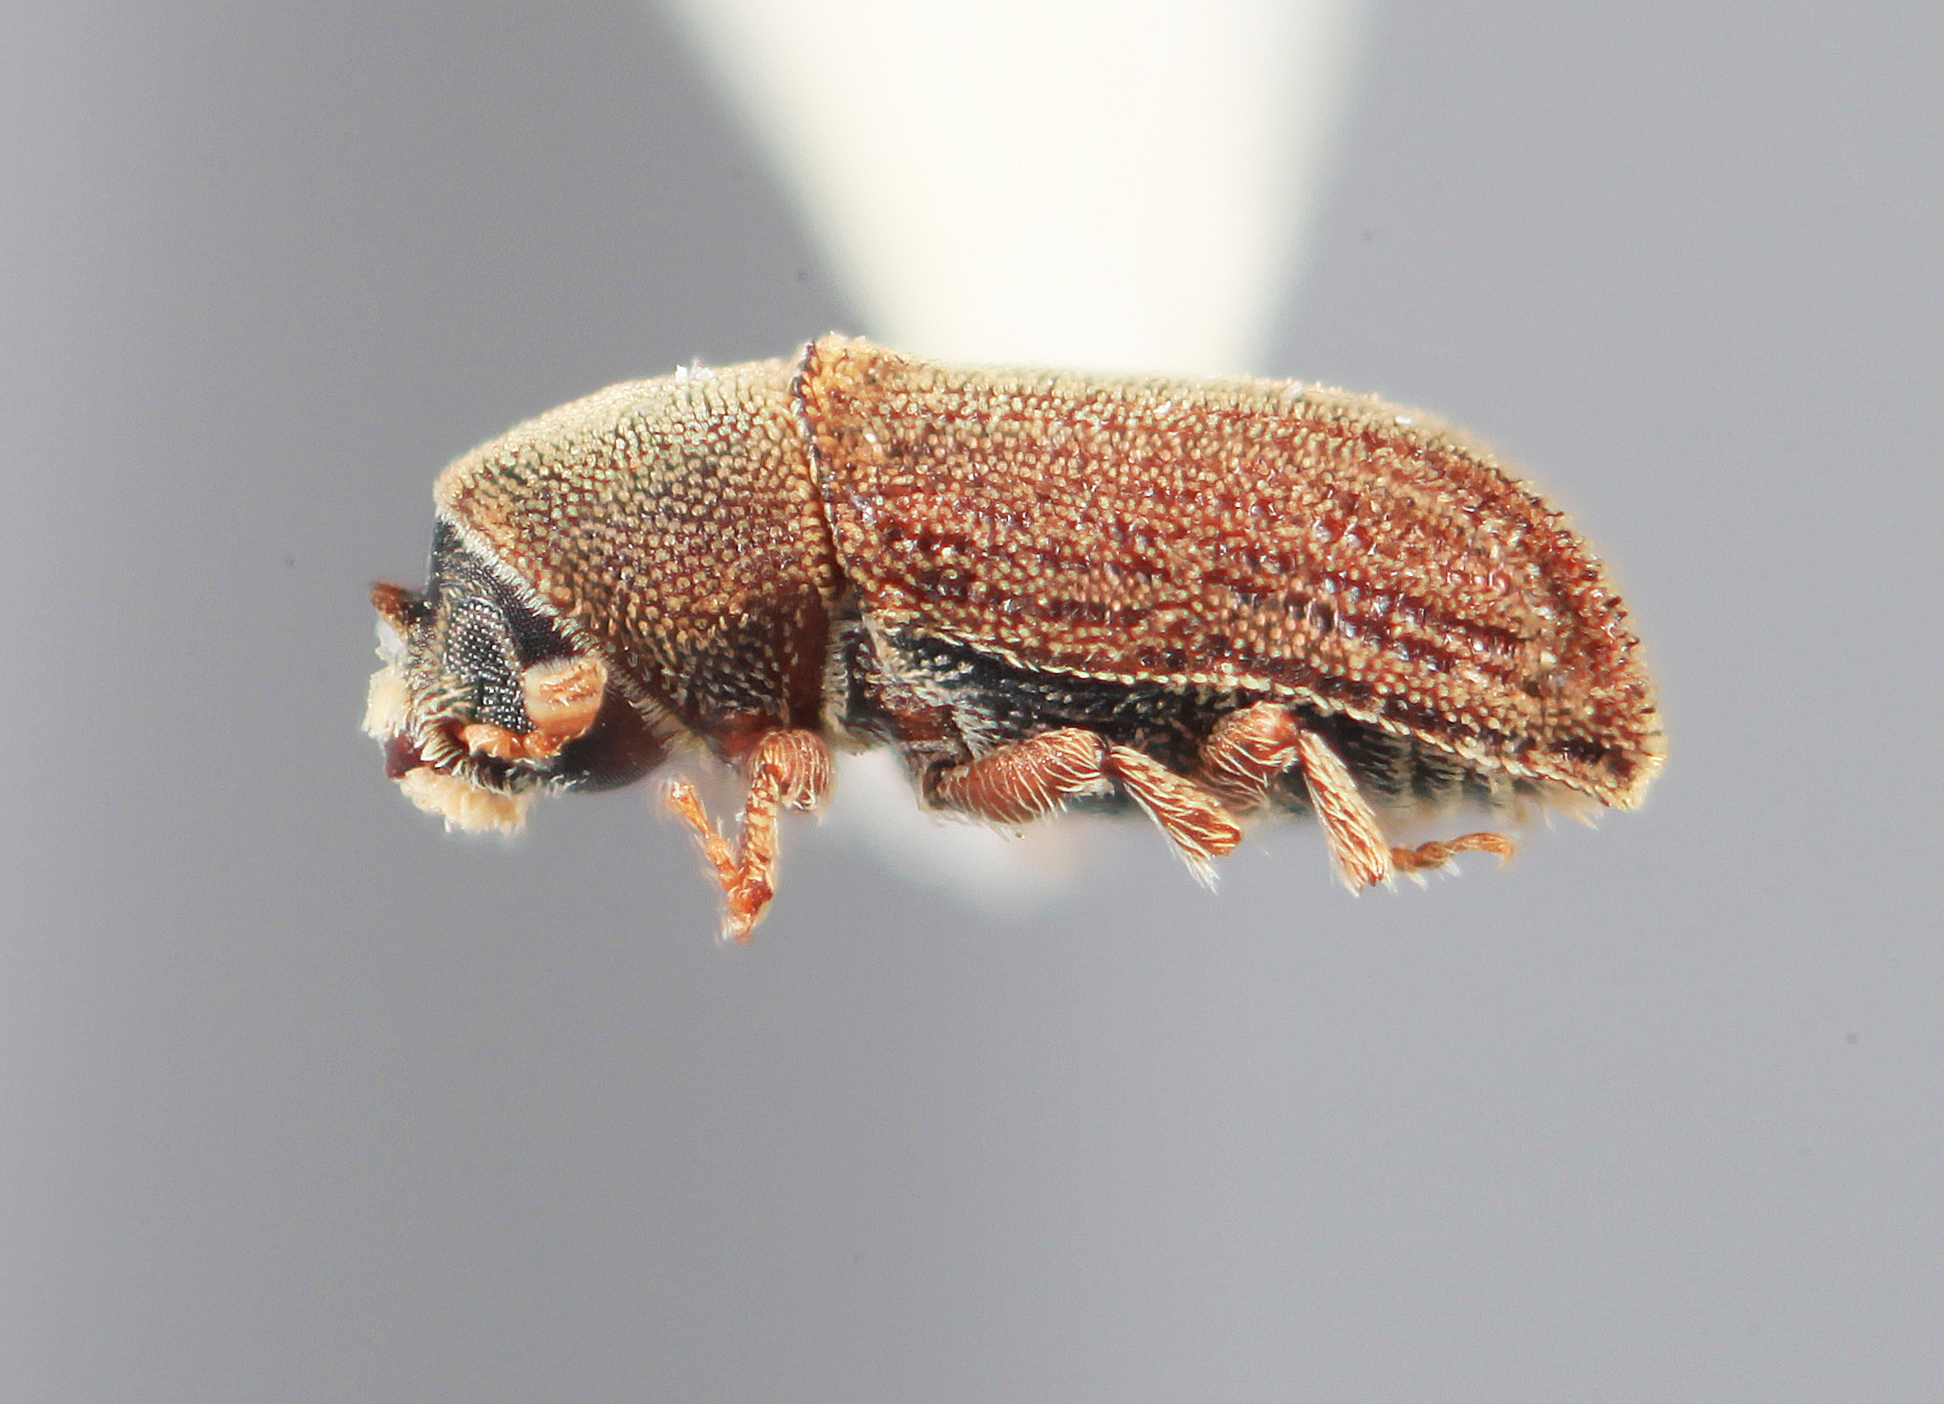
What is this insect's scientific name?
Carphoborus bicornis
